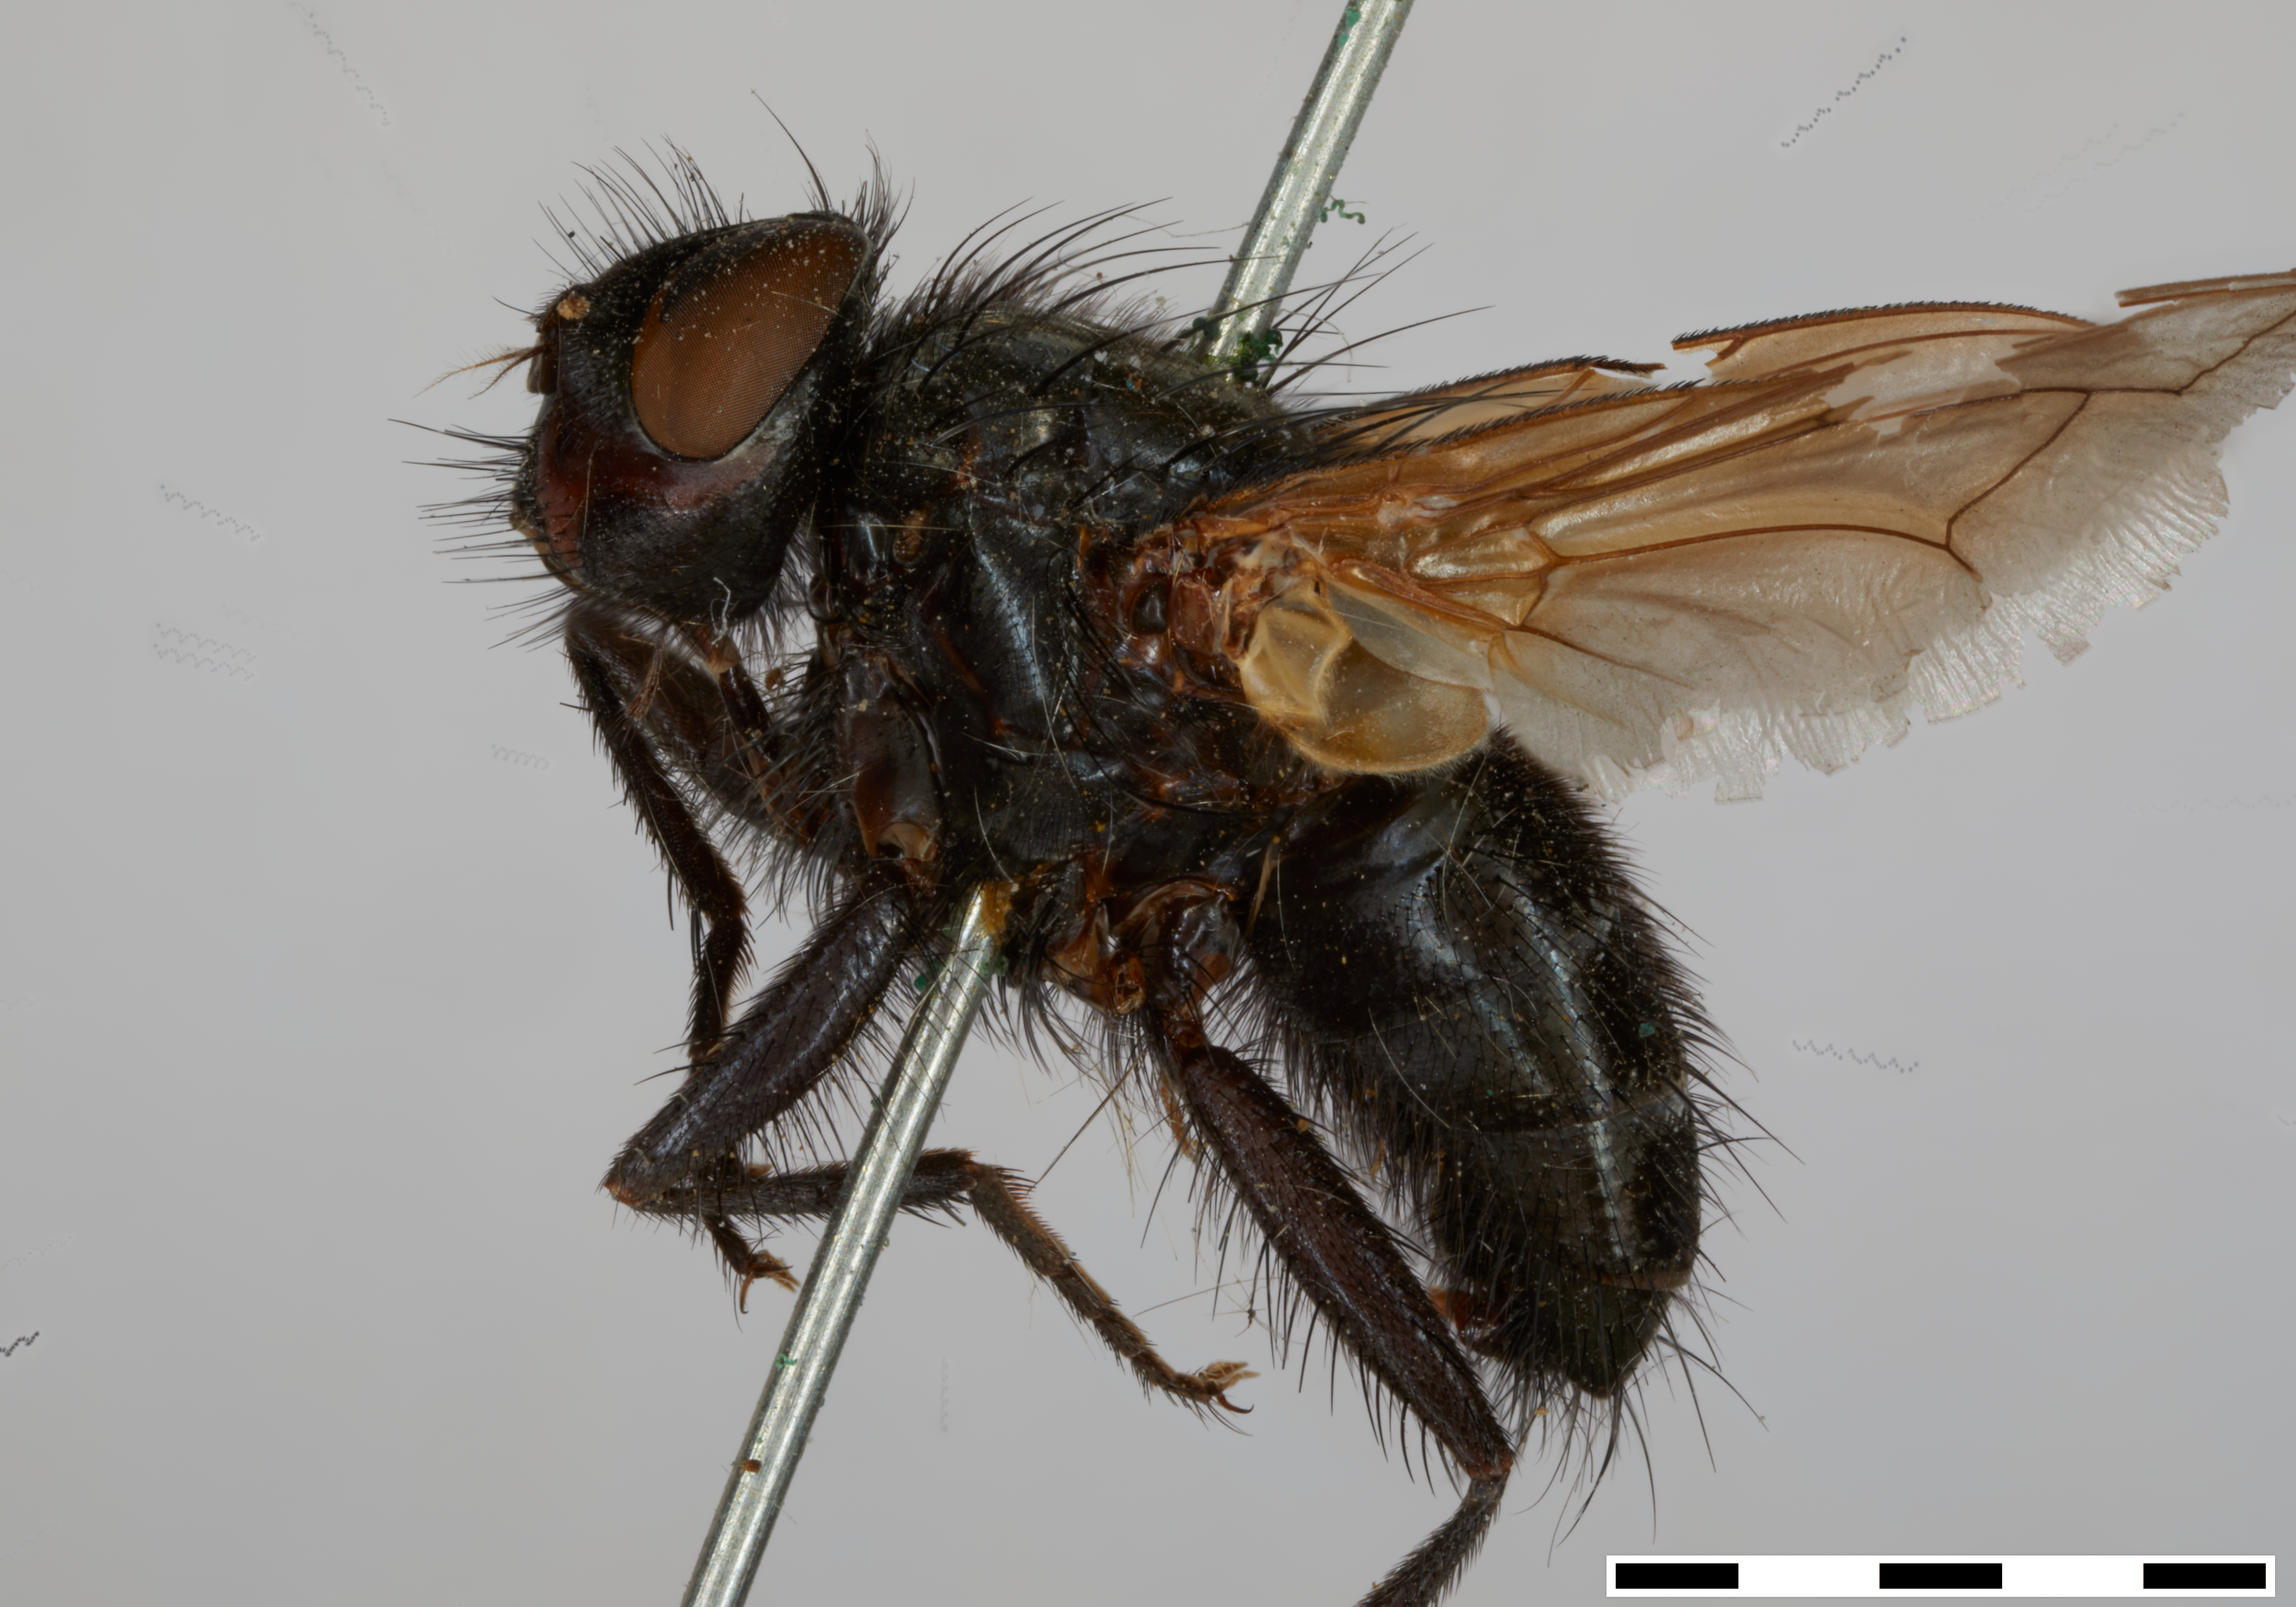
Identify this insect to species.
Melanodexia grandis
